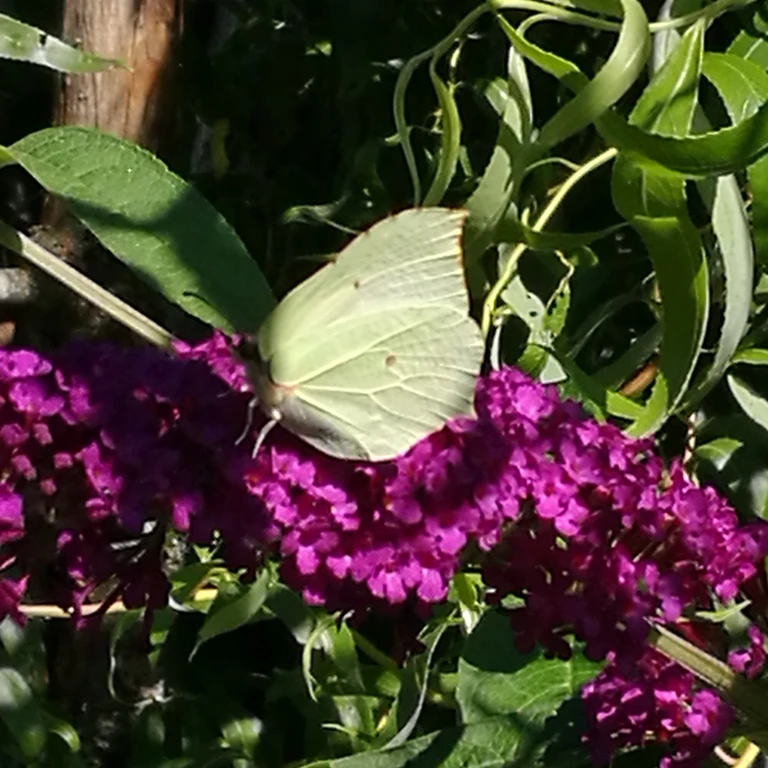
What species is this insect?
Gonepteryx rhamni
